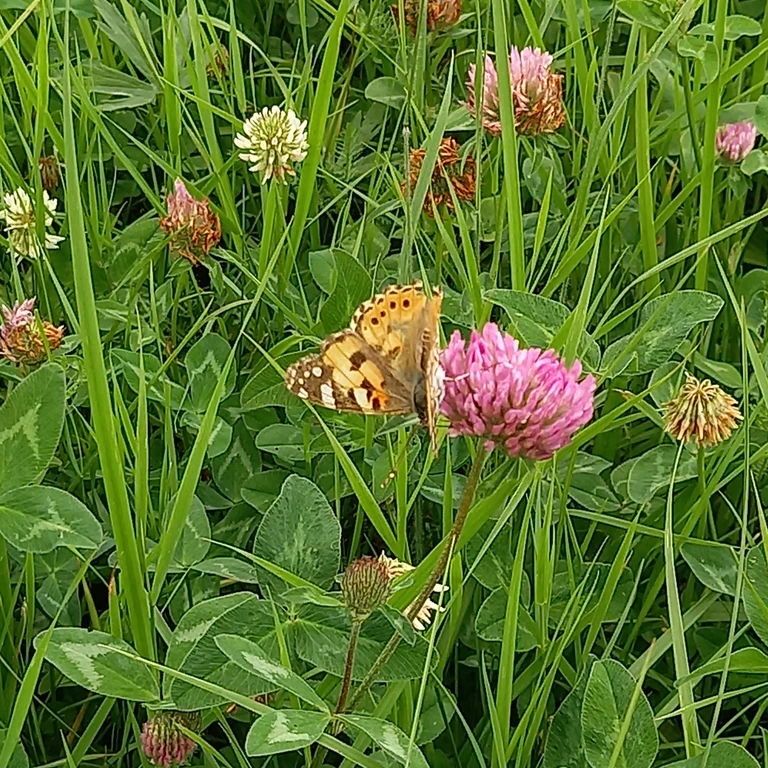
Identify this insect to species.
Vanessa cardui
